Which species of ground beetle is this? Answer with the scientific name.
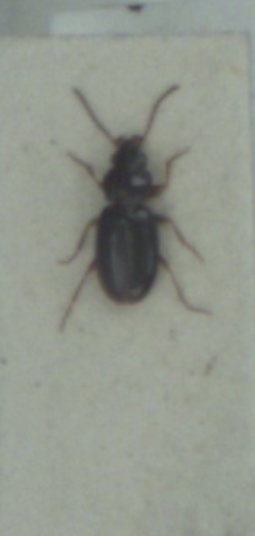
Bembidion obtusum
